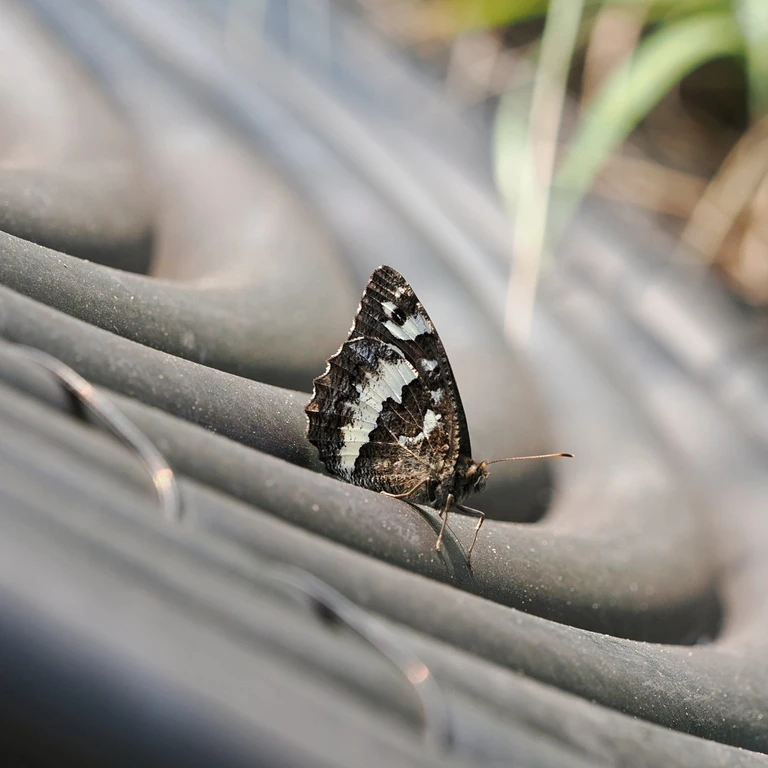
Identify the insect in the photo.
Brintesia circe
